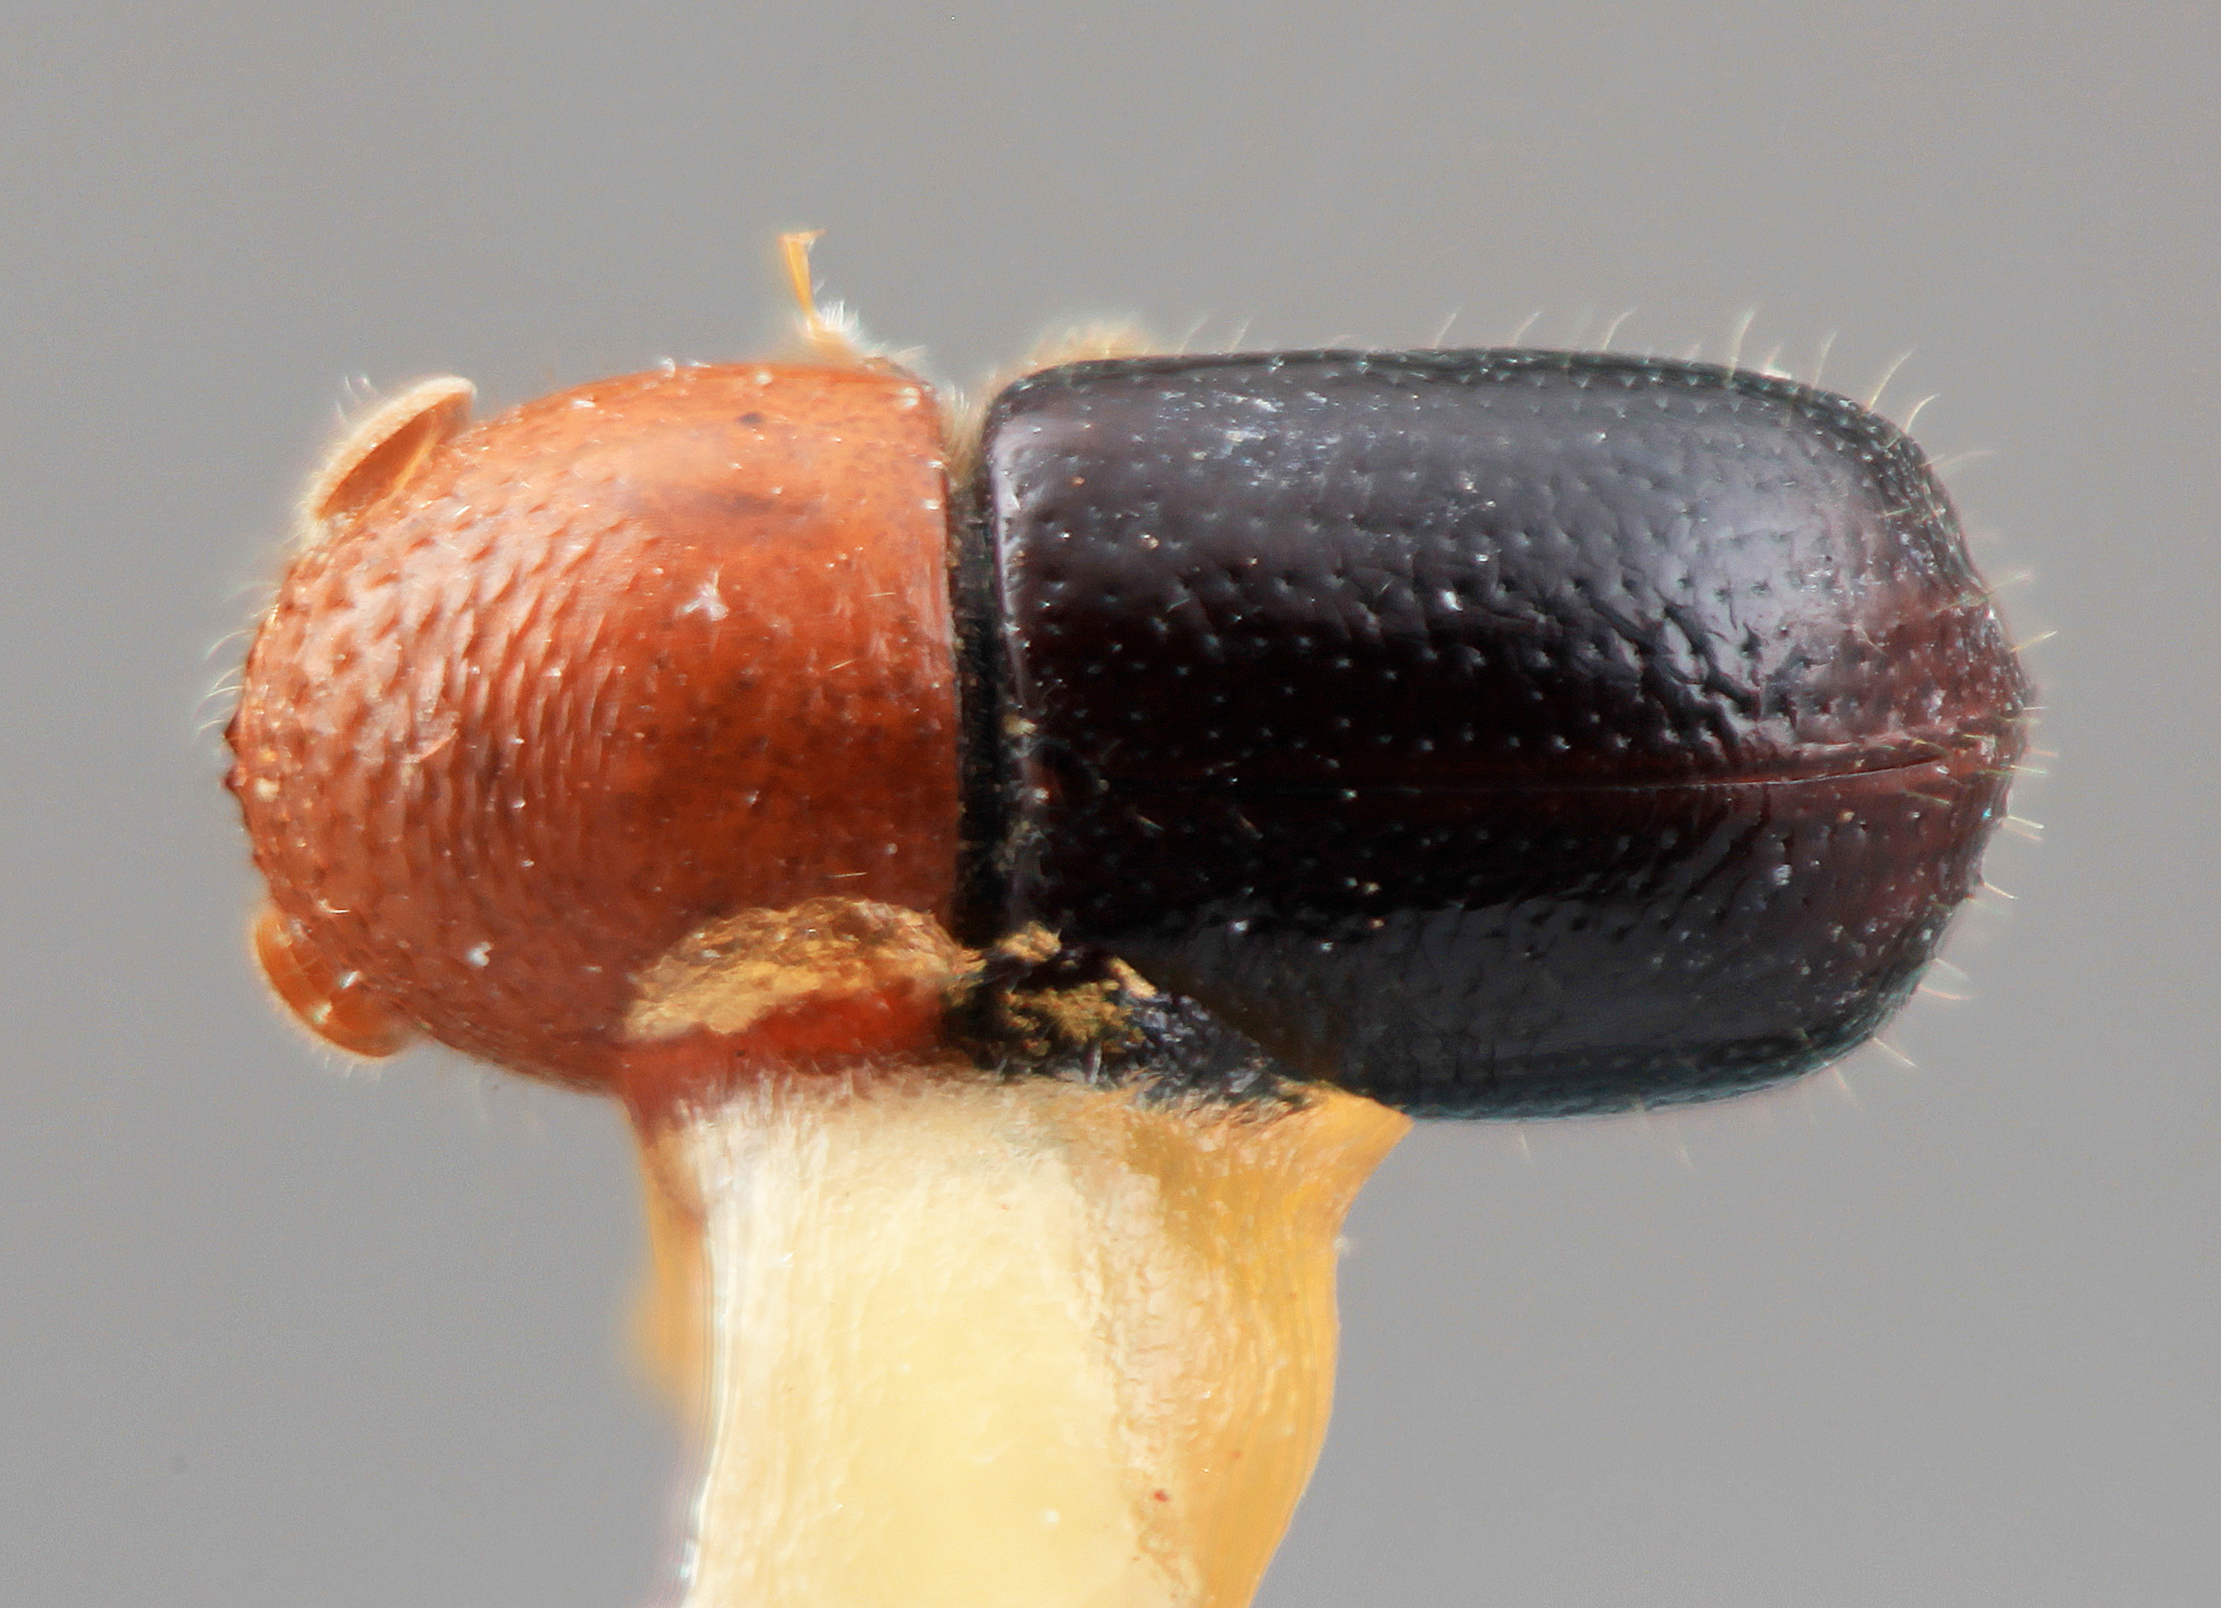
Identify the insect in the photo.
Corthylus nolenae
